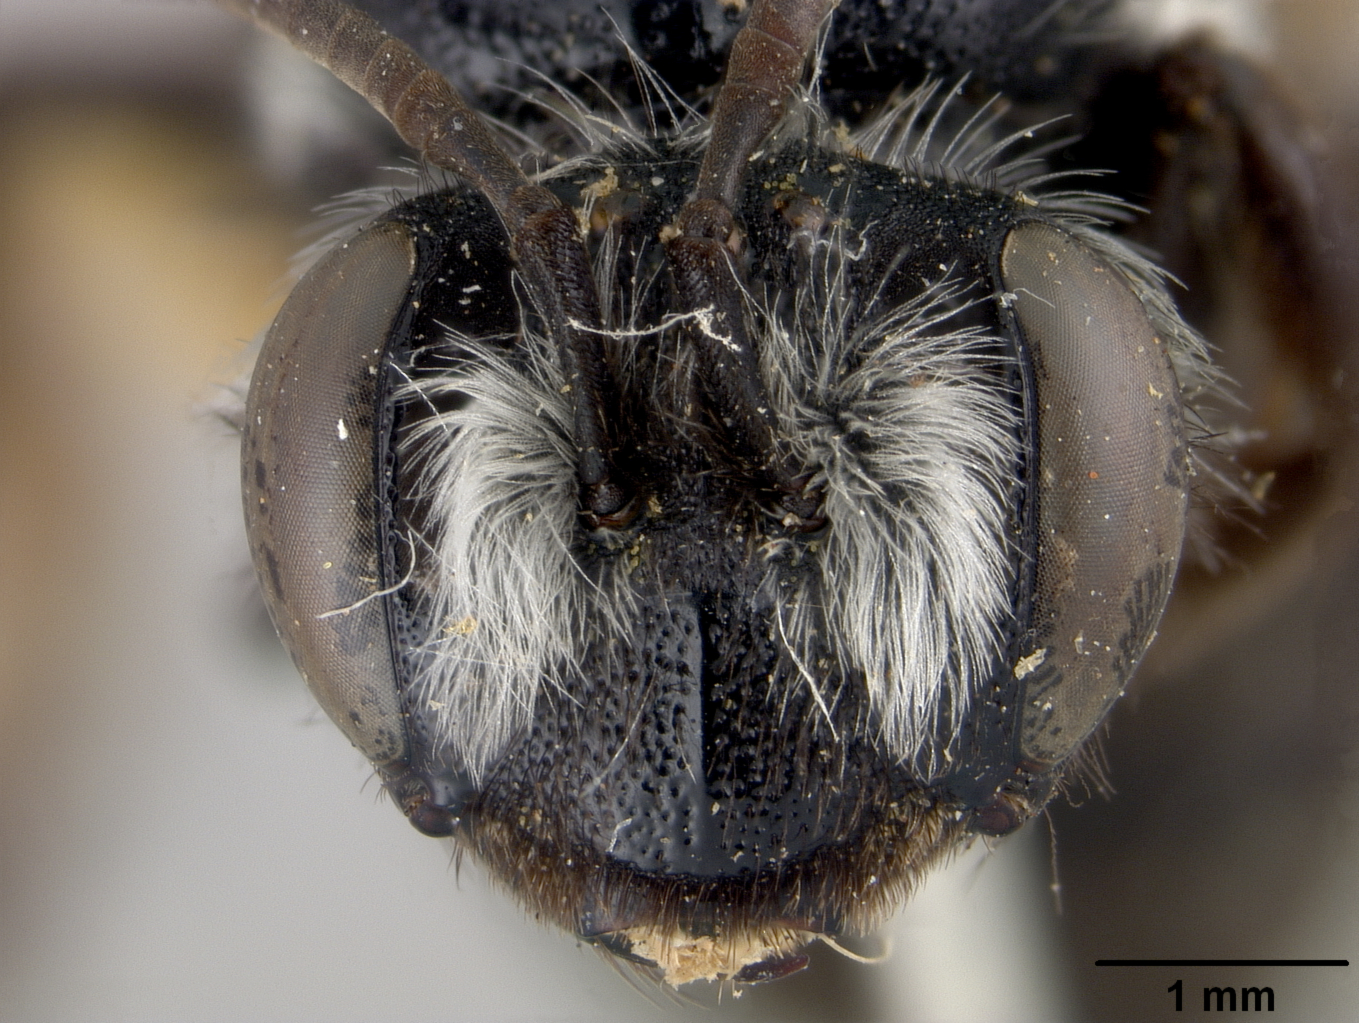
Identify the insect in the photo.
Andrena hemicyanea
